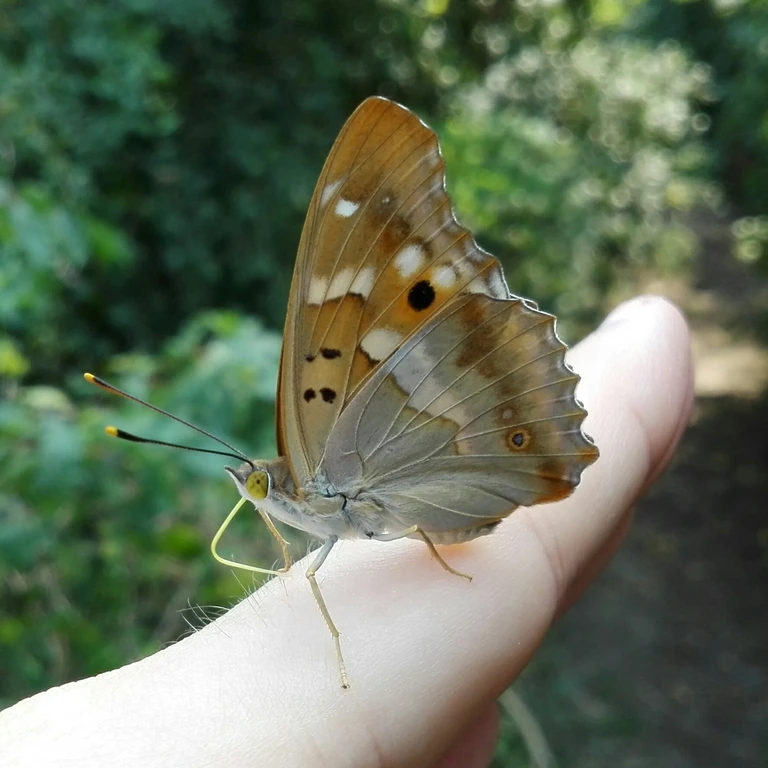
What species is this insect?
Apatura ilia
